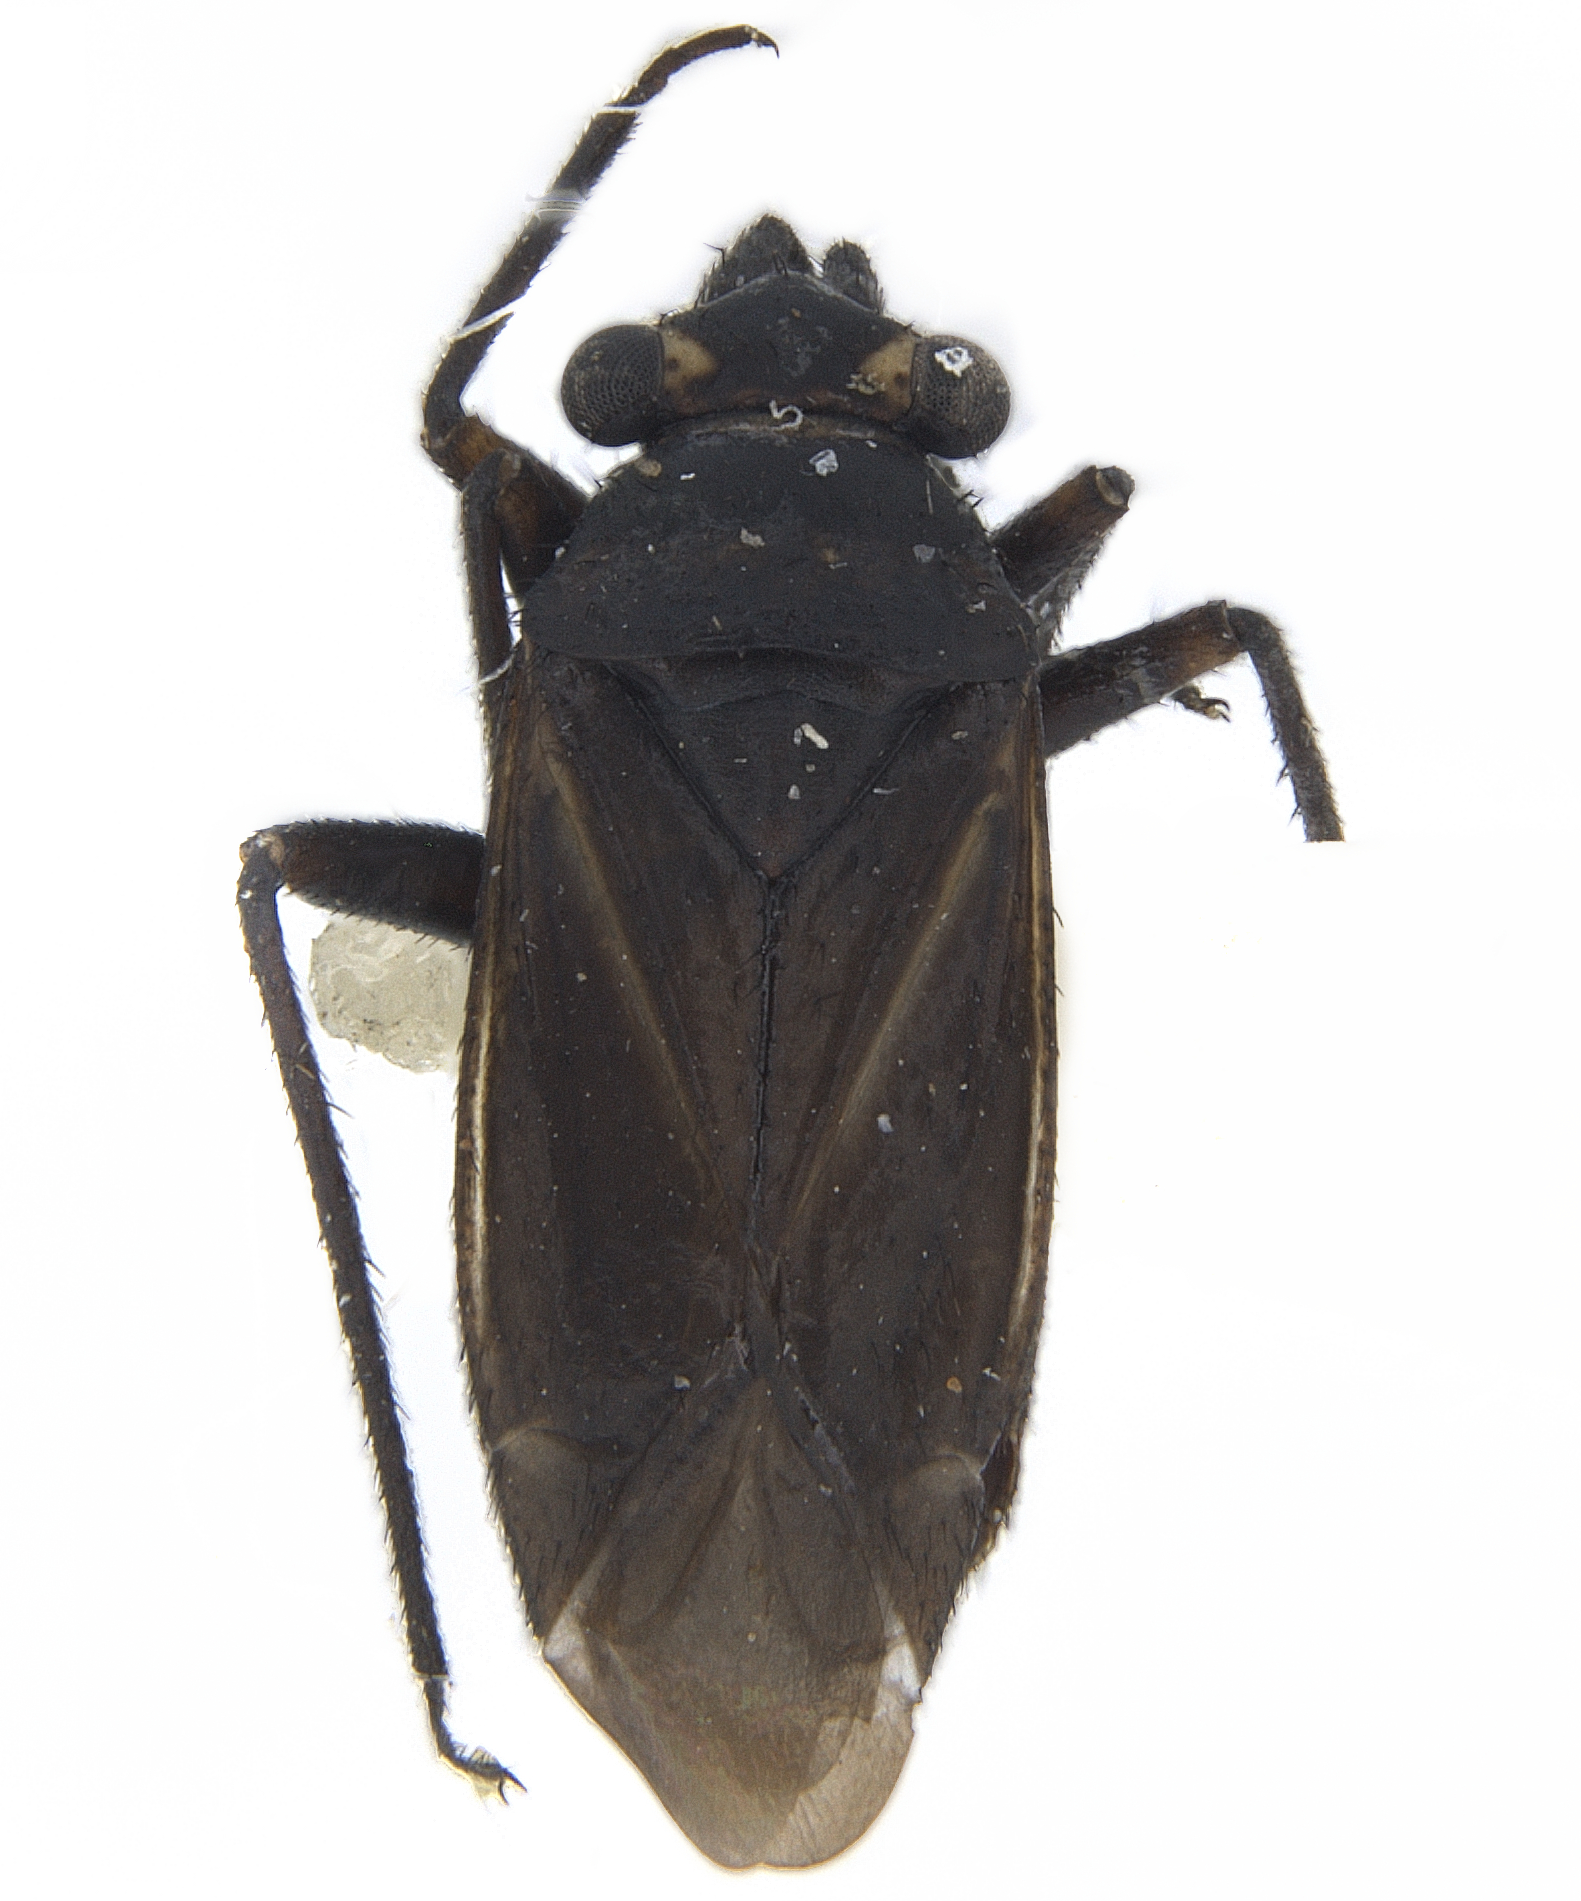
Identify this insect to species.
Hadronemella argentina
